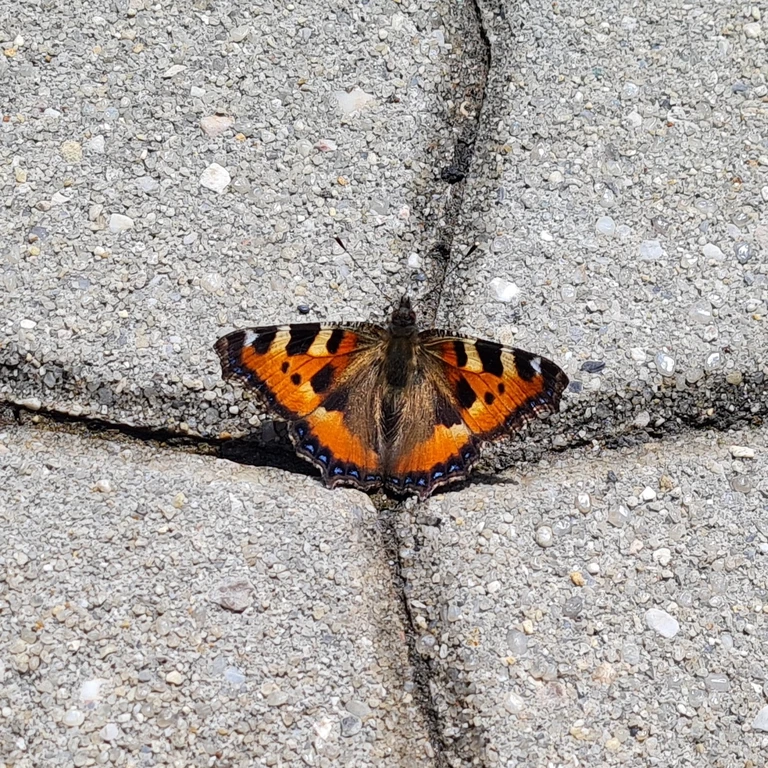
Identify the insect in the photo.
Aglais urticae
